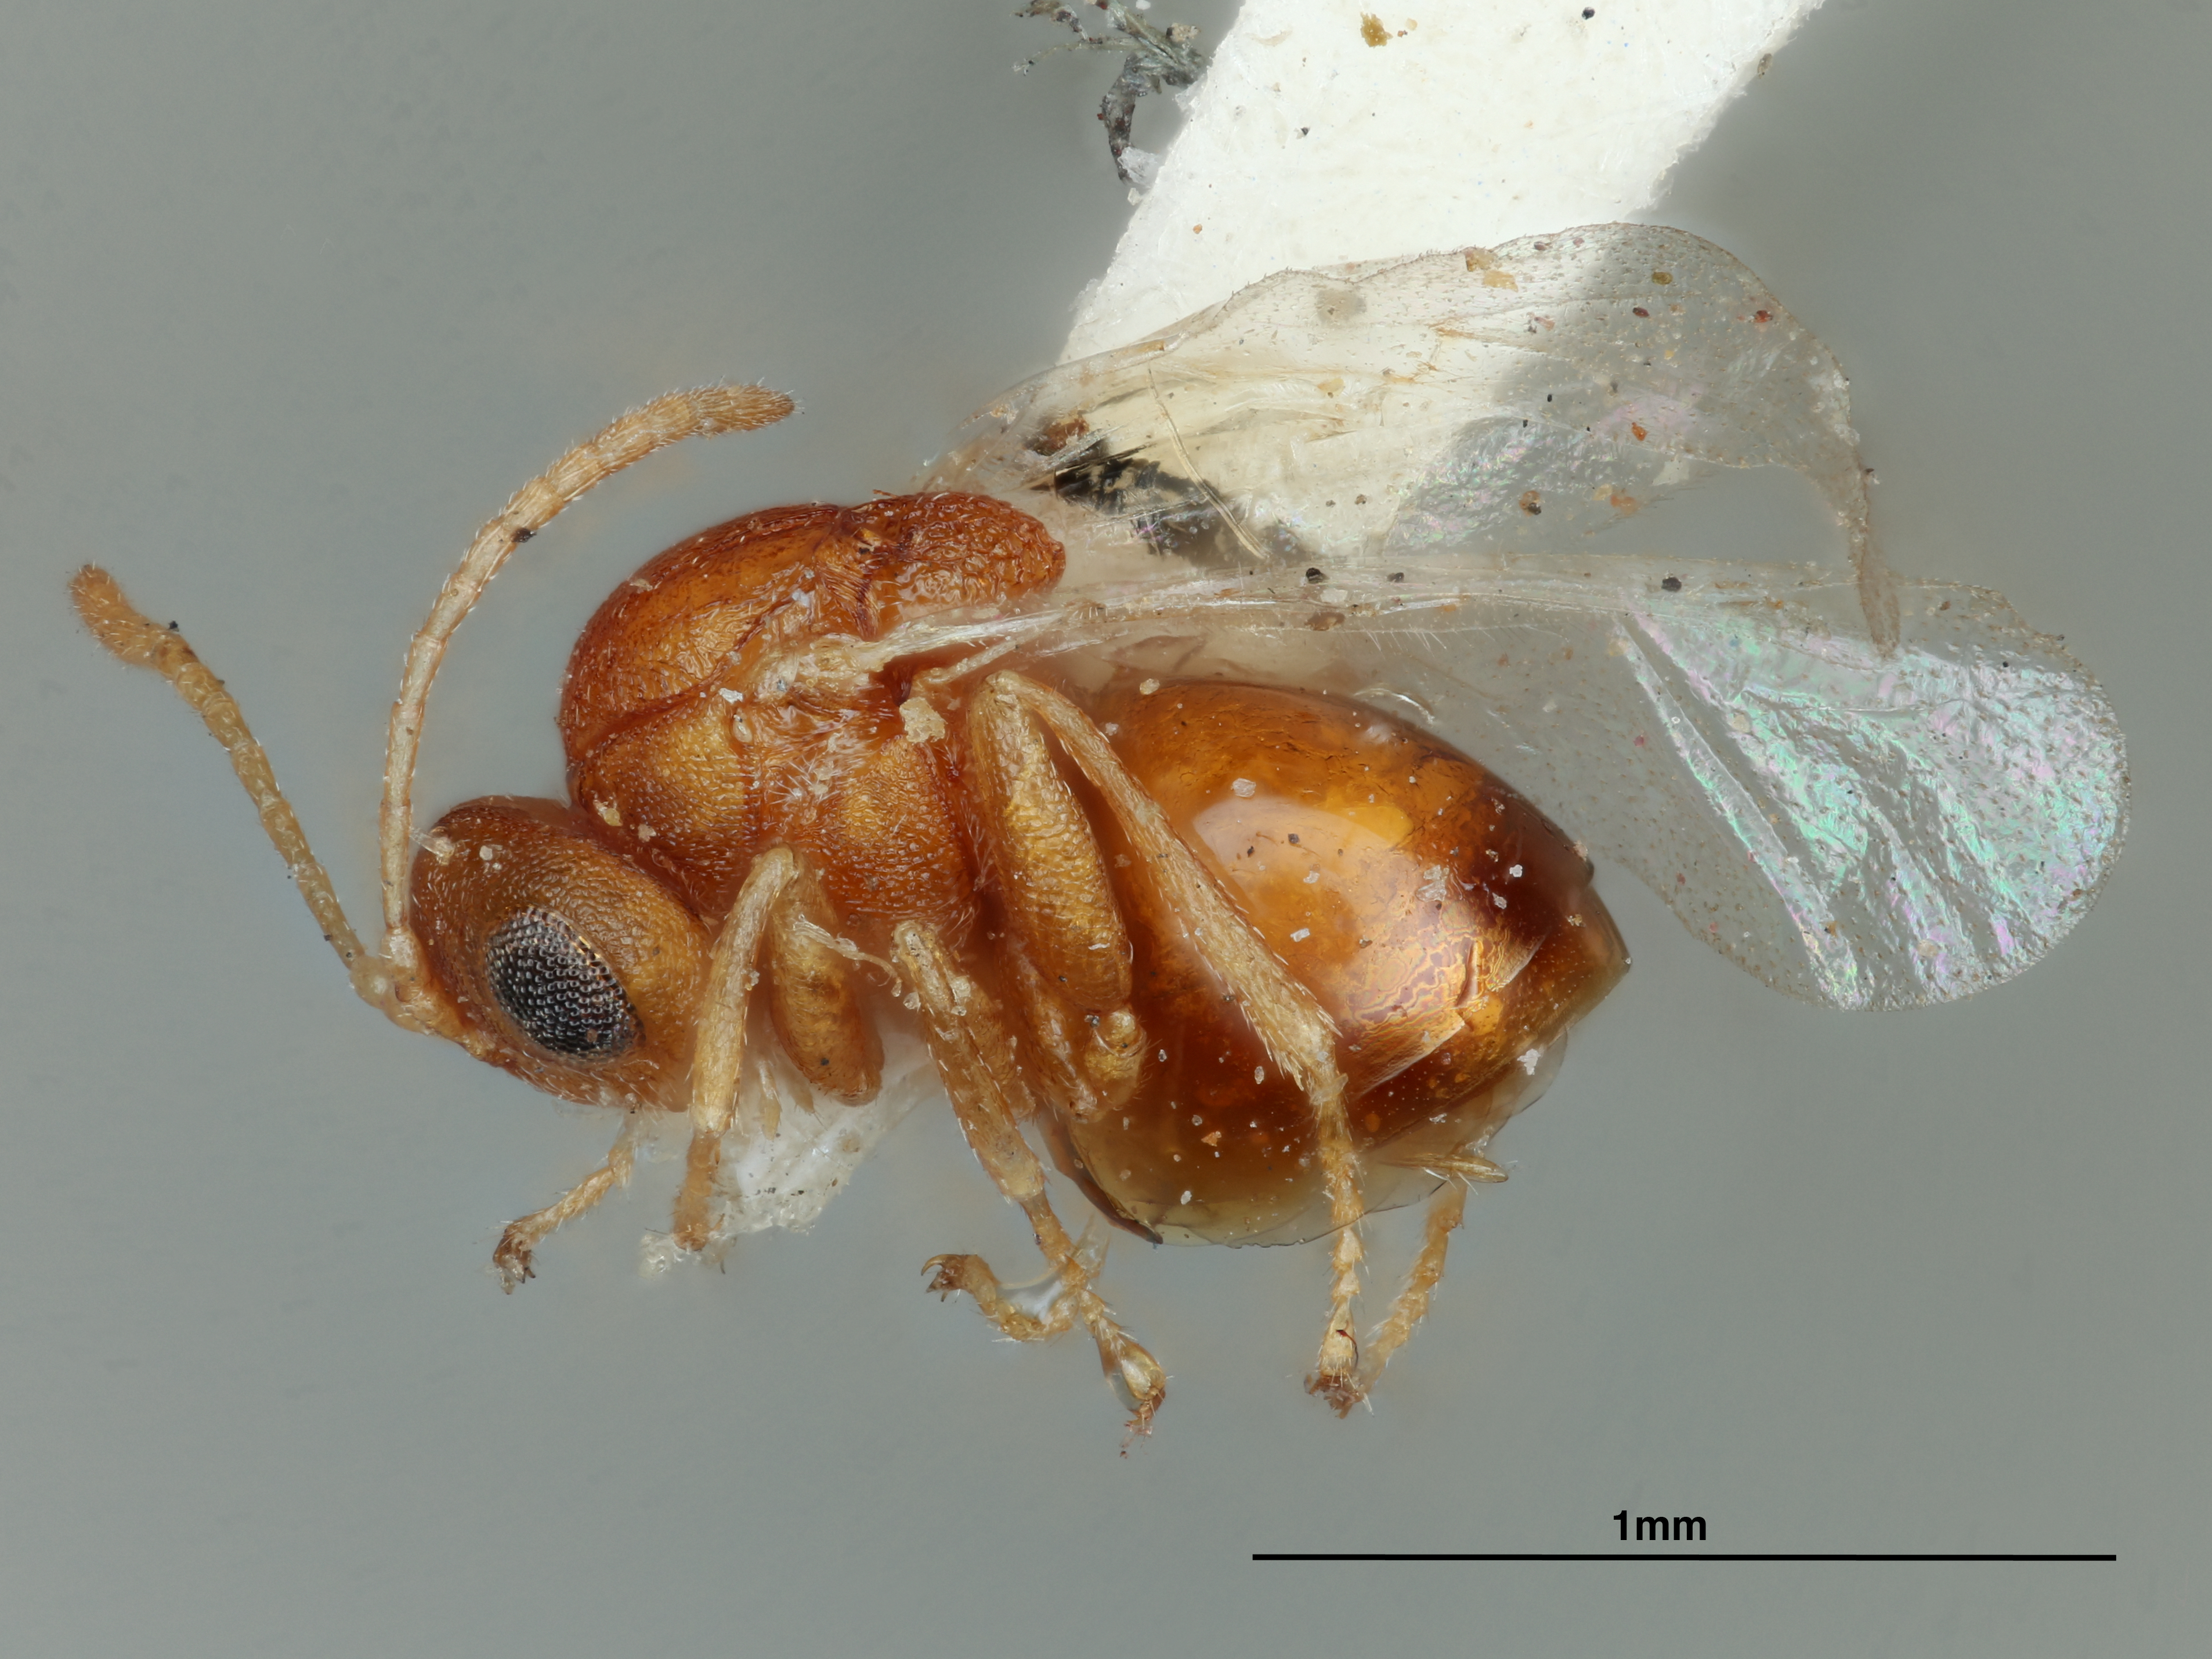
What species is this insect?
Andricus myrtifoliae
